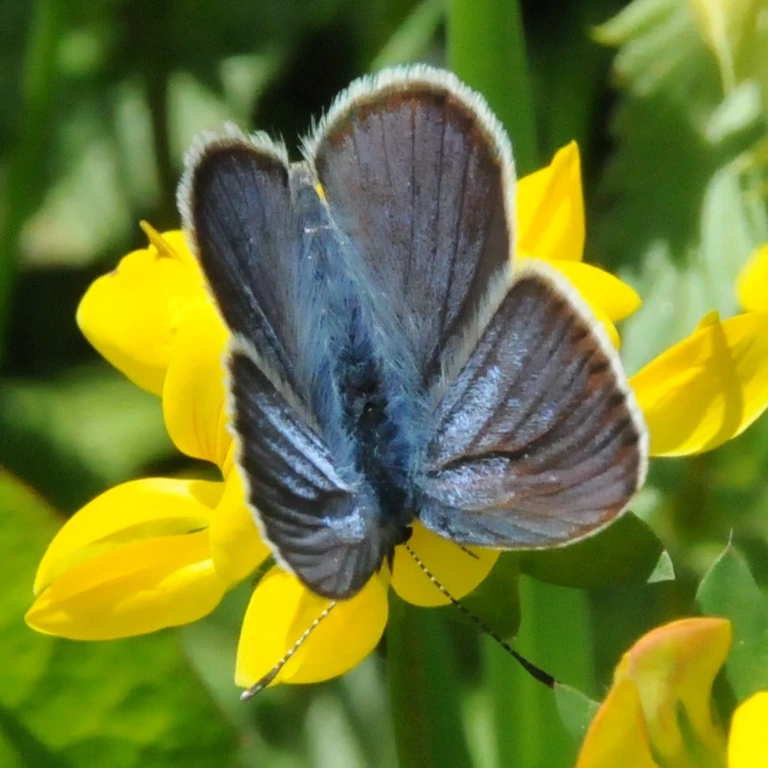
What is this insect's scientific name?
Cyaniris semiargus
